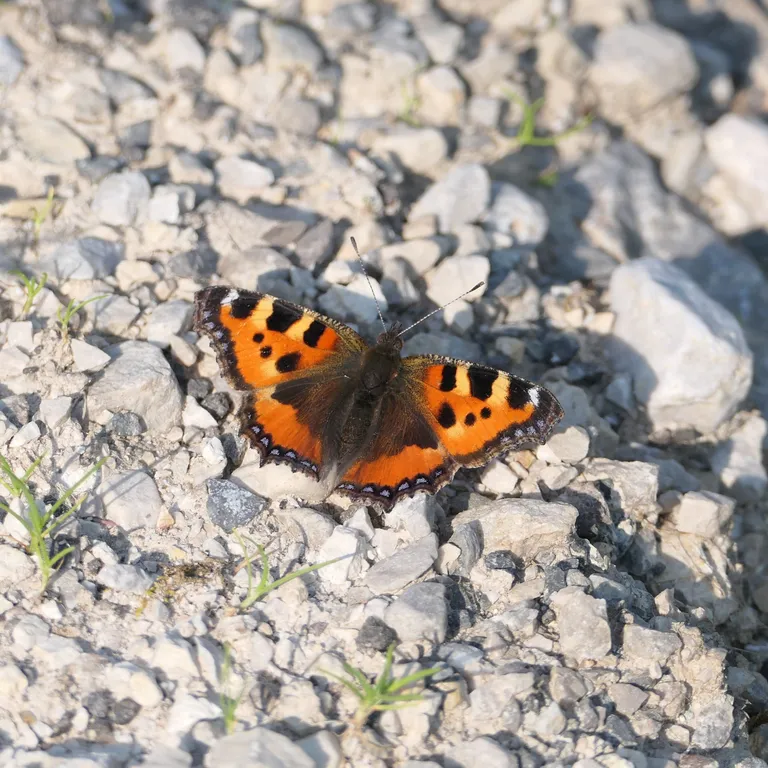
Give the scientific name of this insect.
Aglais urticae
